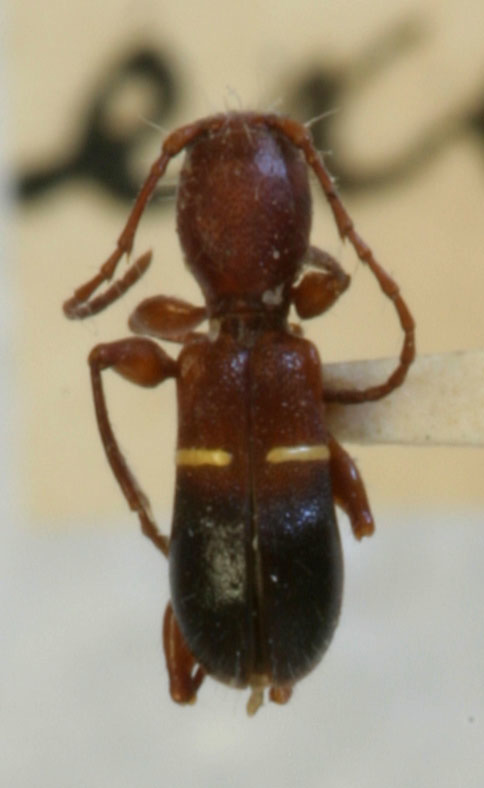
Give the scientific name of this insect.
Euderces exilis (also Euderces reichei)
